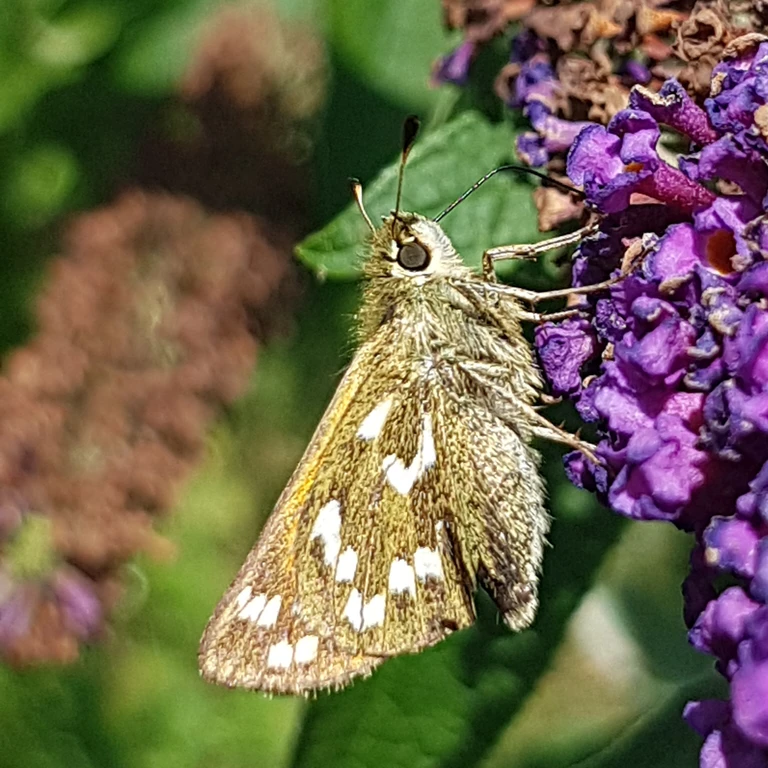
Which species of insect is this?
Hesperia comma
